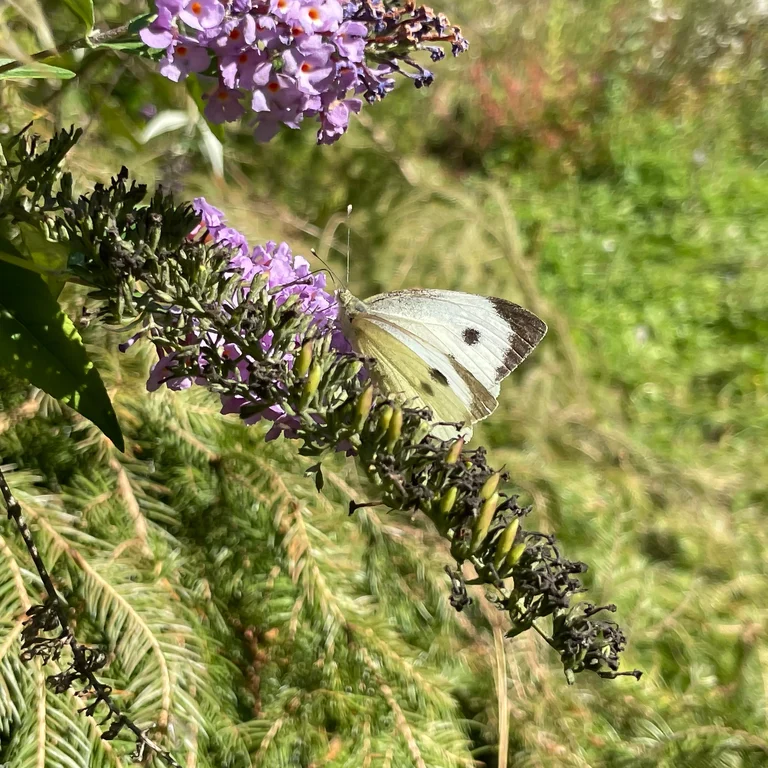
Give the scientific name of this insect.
Pieris brassicae
